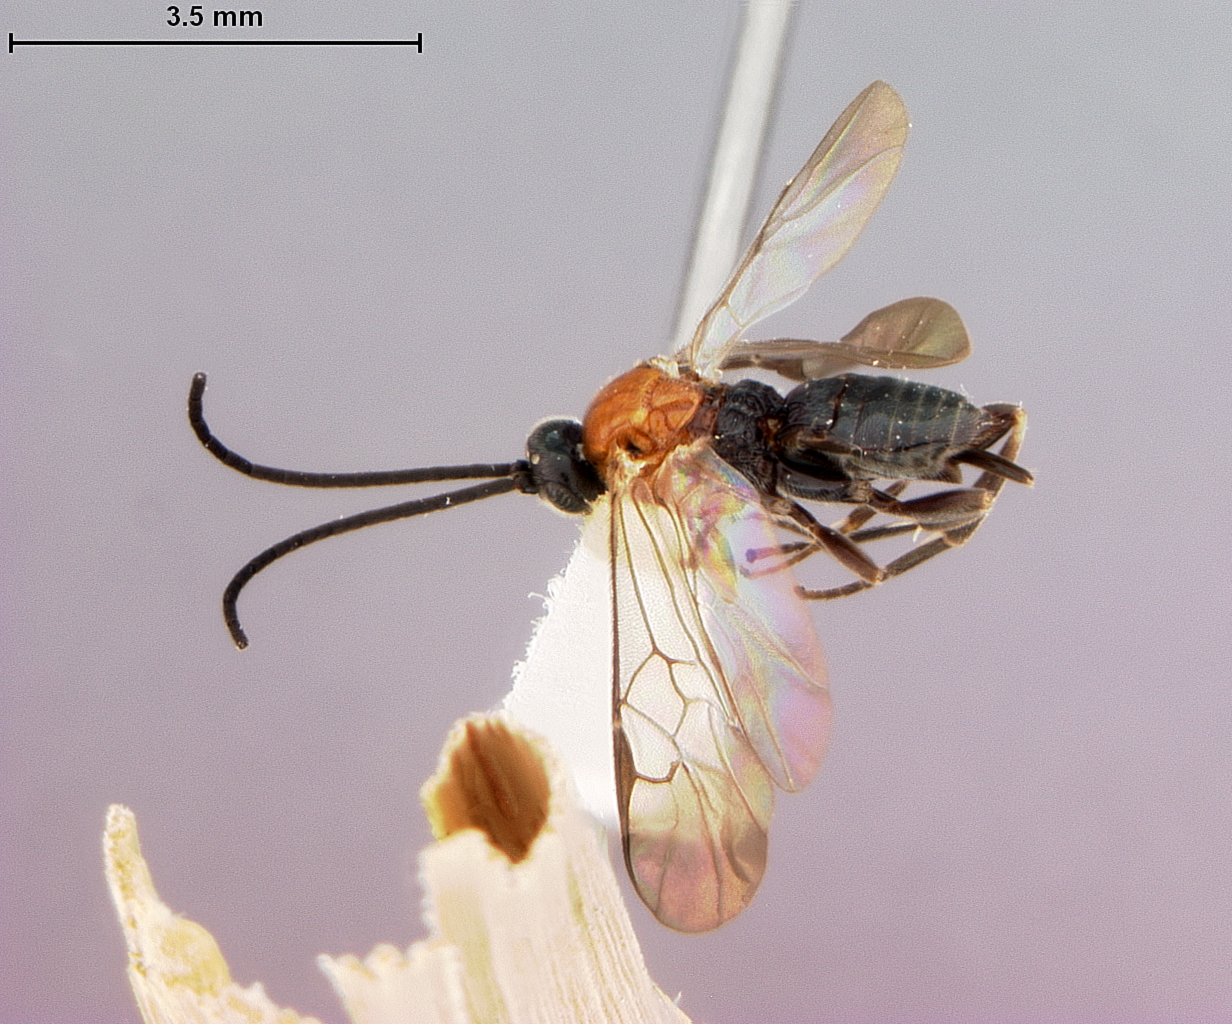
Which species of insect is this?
Alphomelon crocostethus
